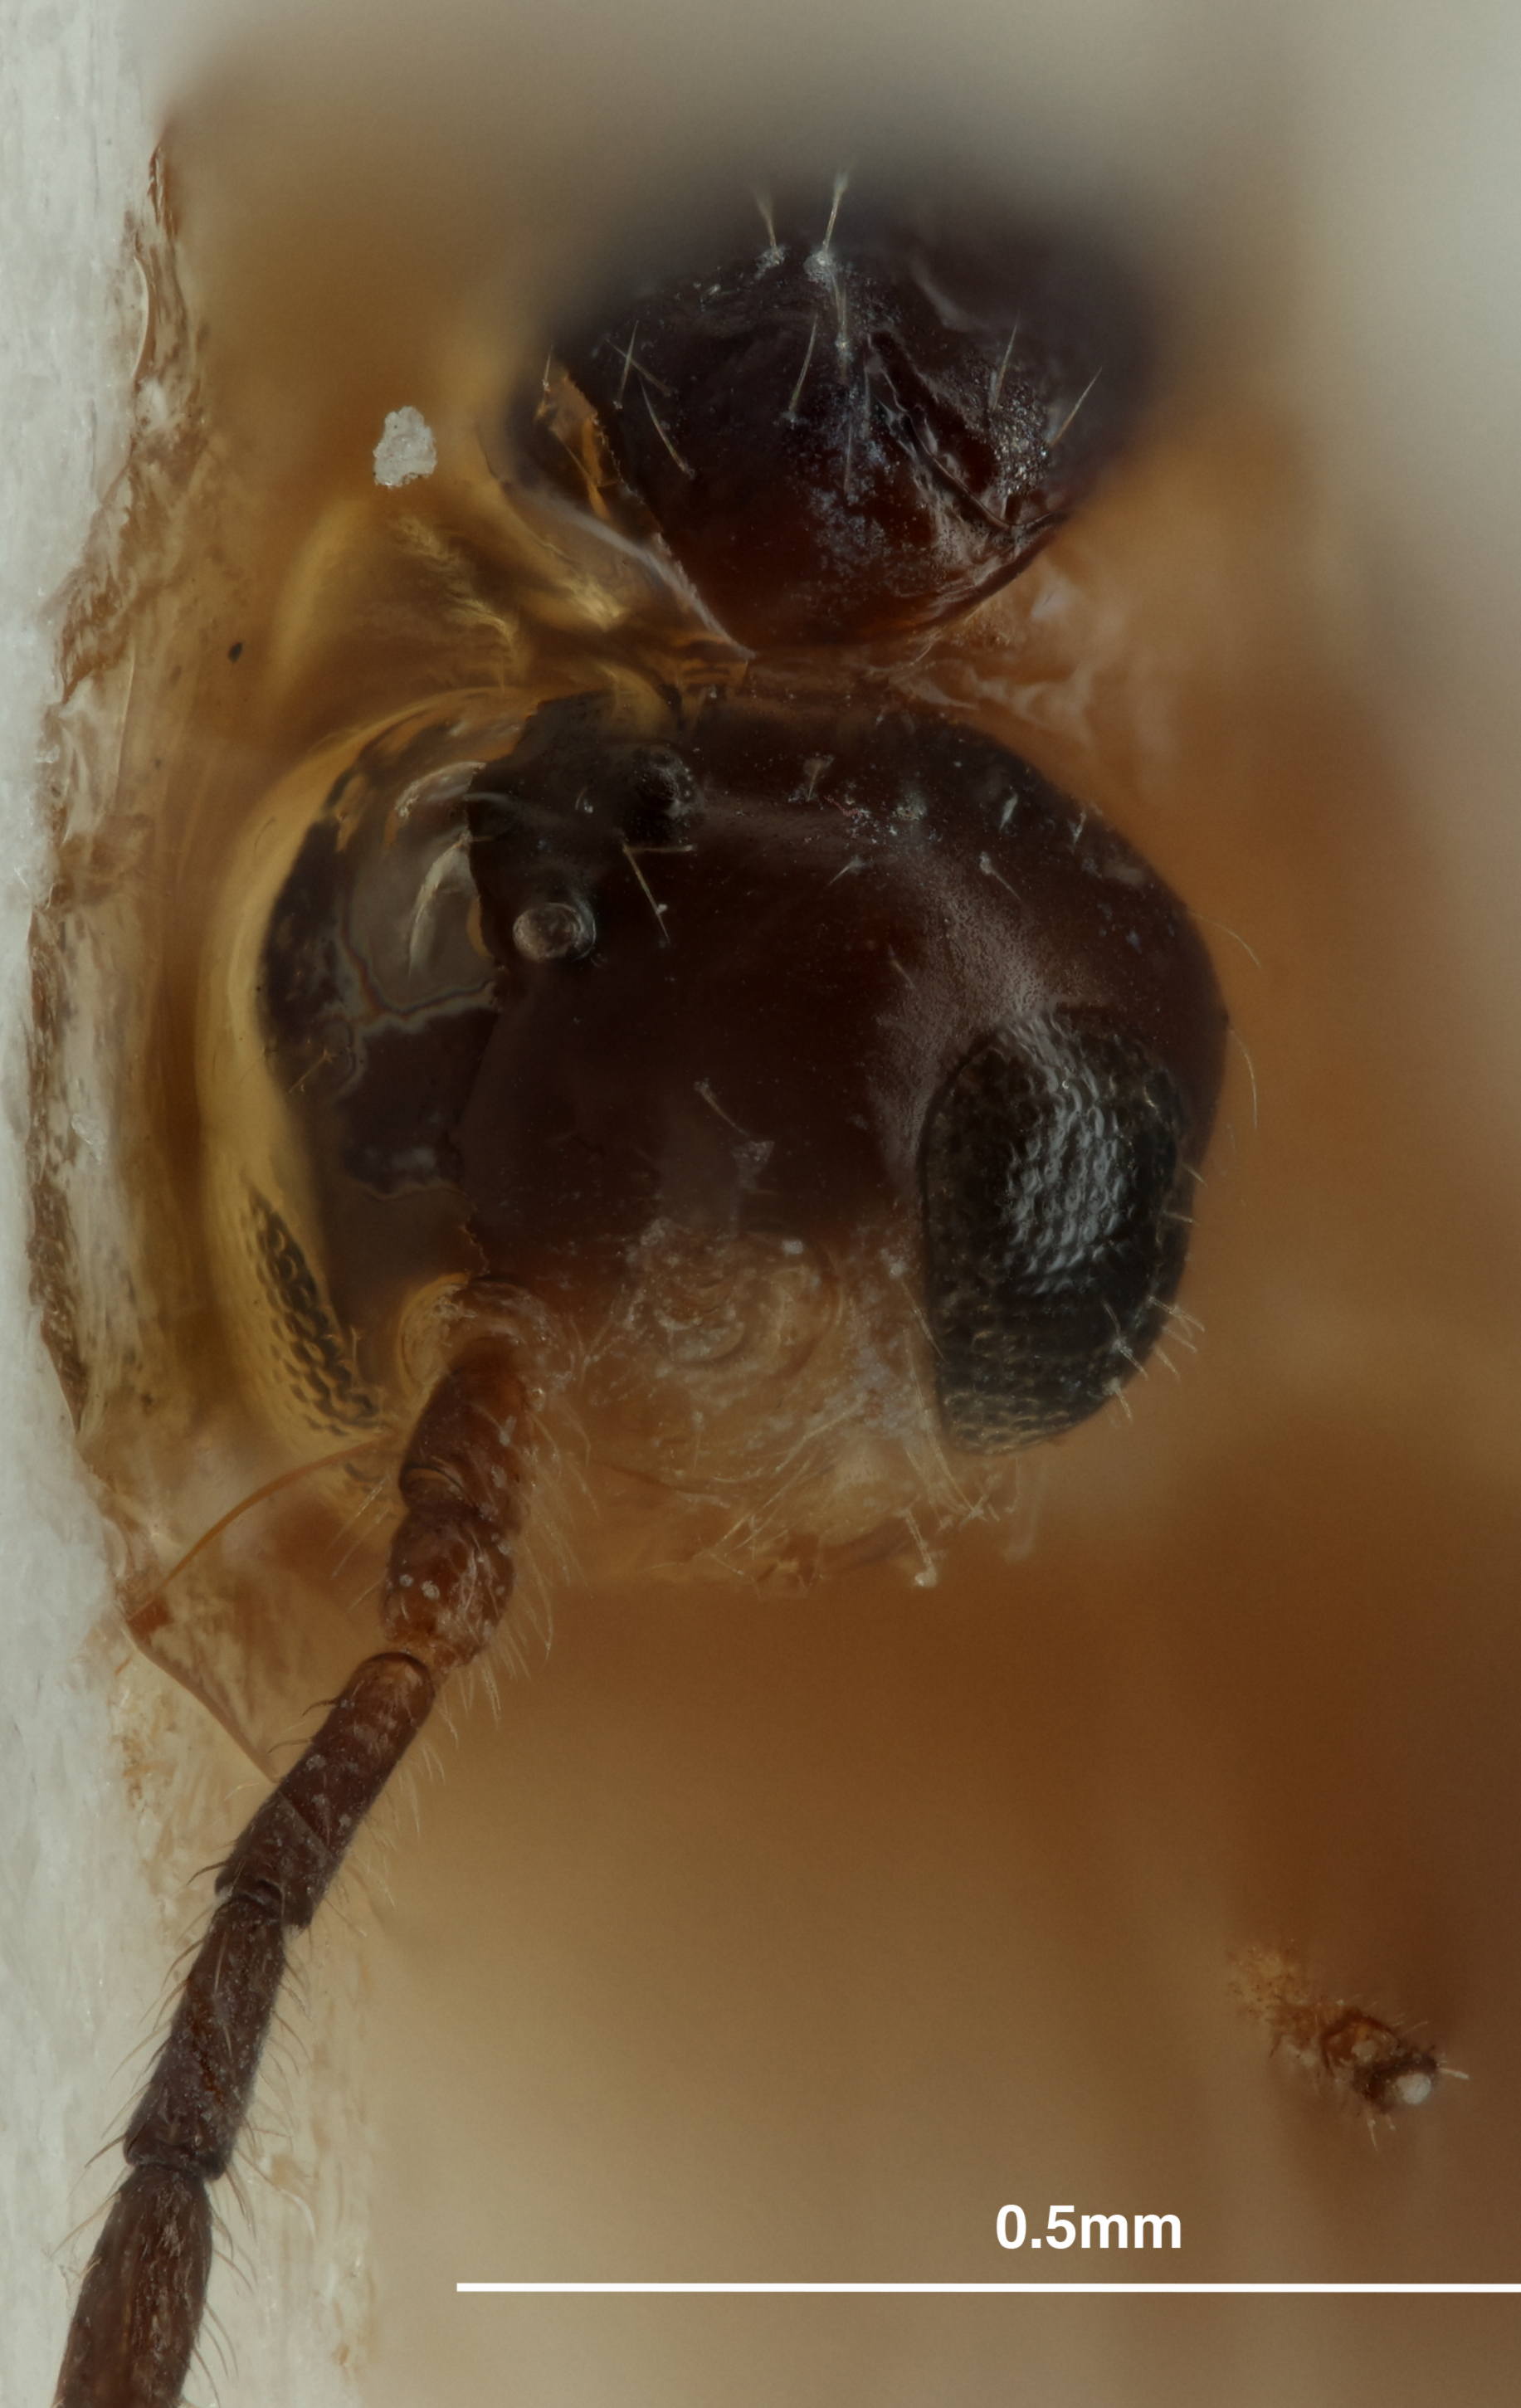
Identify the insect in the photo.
Monoctonus allisoni
